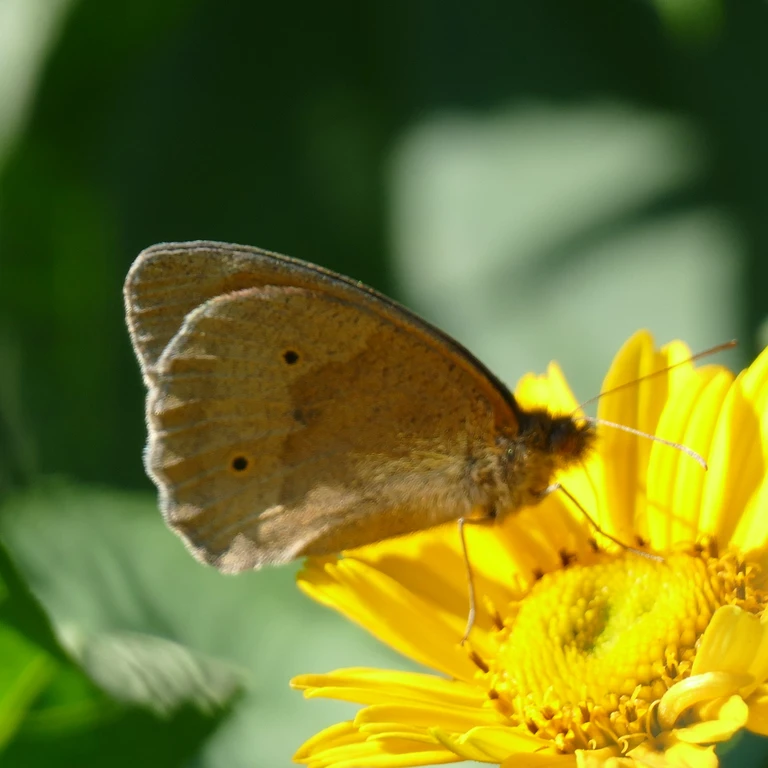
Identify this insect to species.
Maniola jurtina
